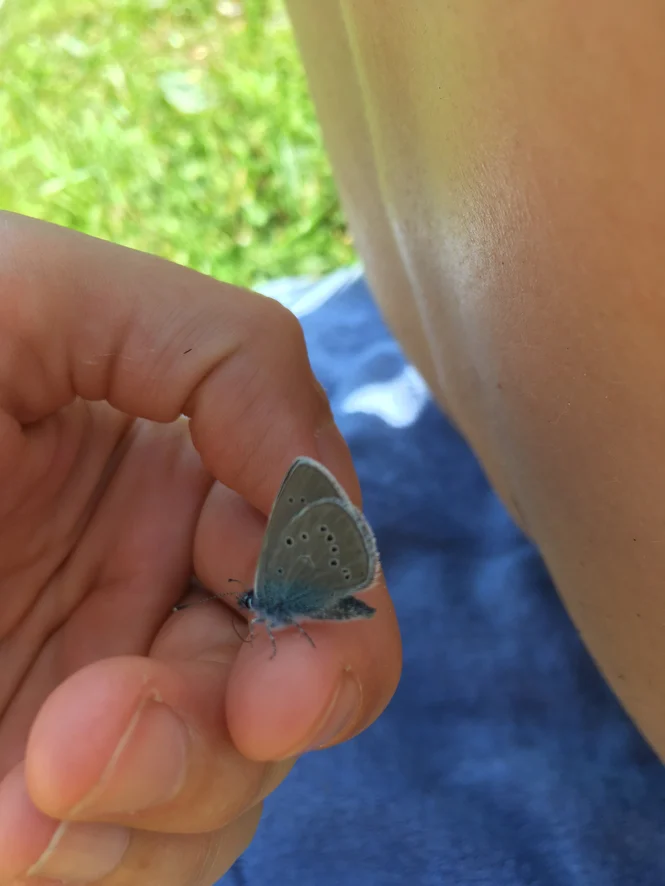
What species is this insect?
Cyaniris semiargus
